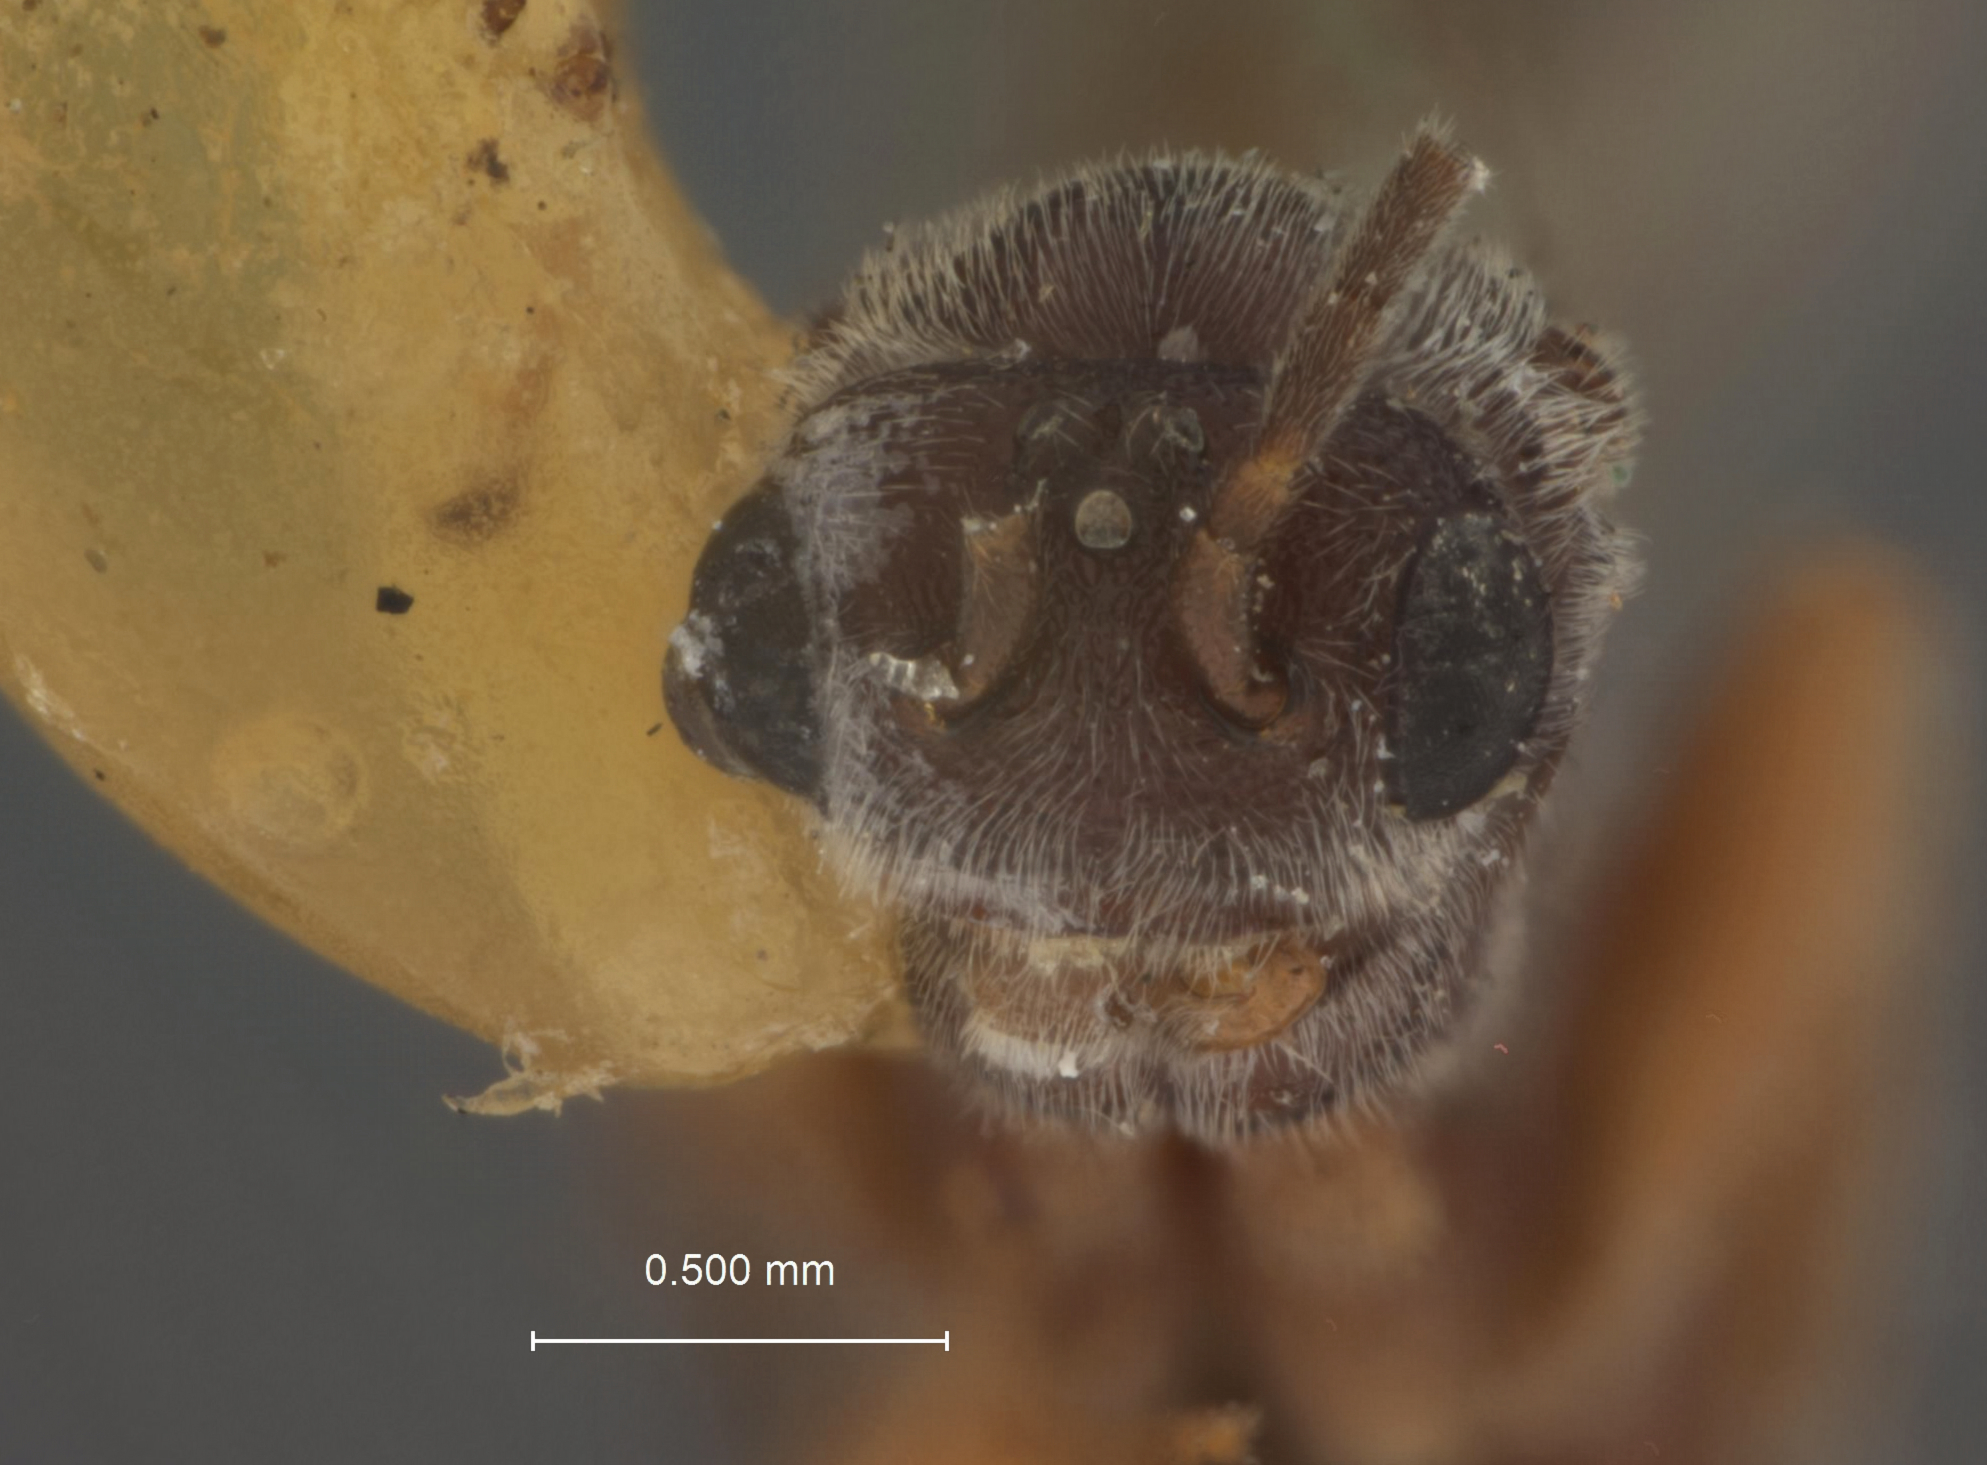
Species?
Urosigalphus wampanoagorum
